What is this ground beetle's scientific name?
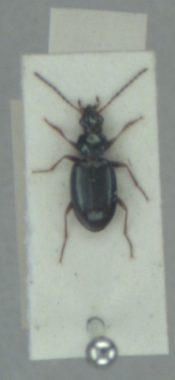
Bembidion deletum
